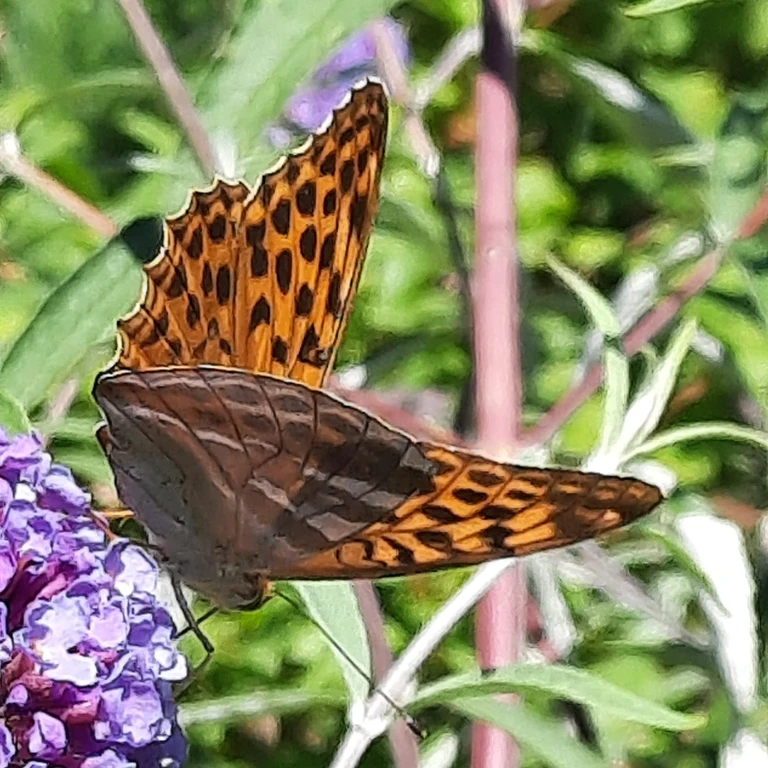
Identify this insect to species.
Argynnis paphia
